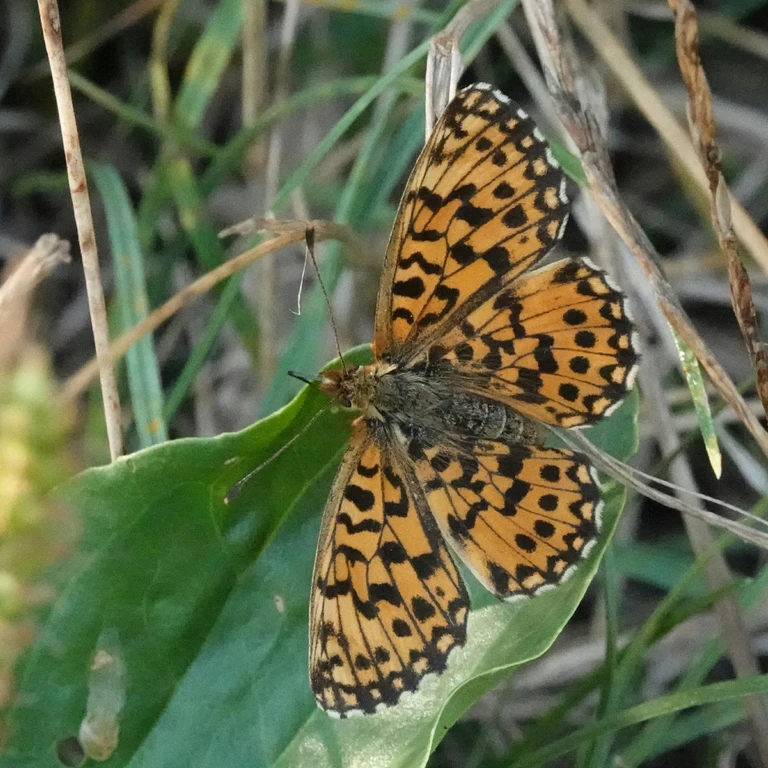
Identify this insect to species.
Boloria dia
